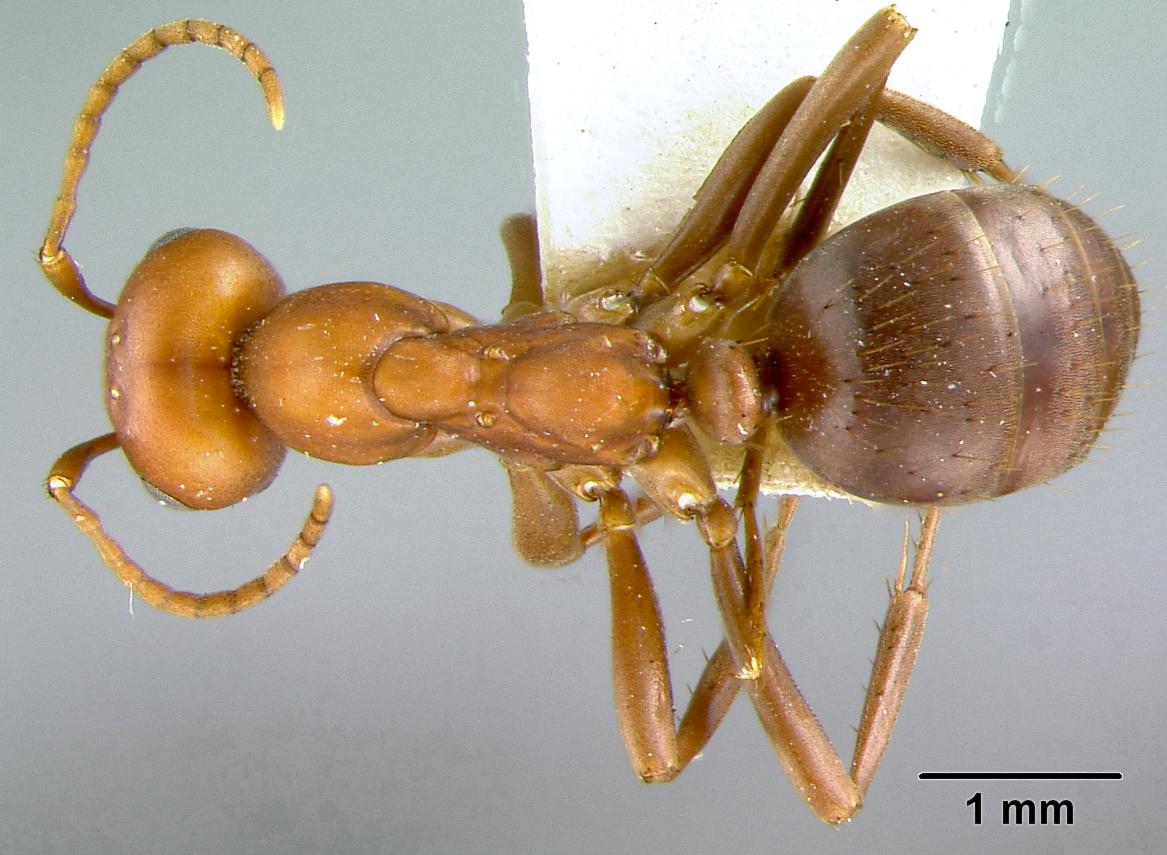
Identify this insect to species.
Polyergus rufescens
